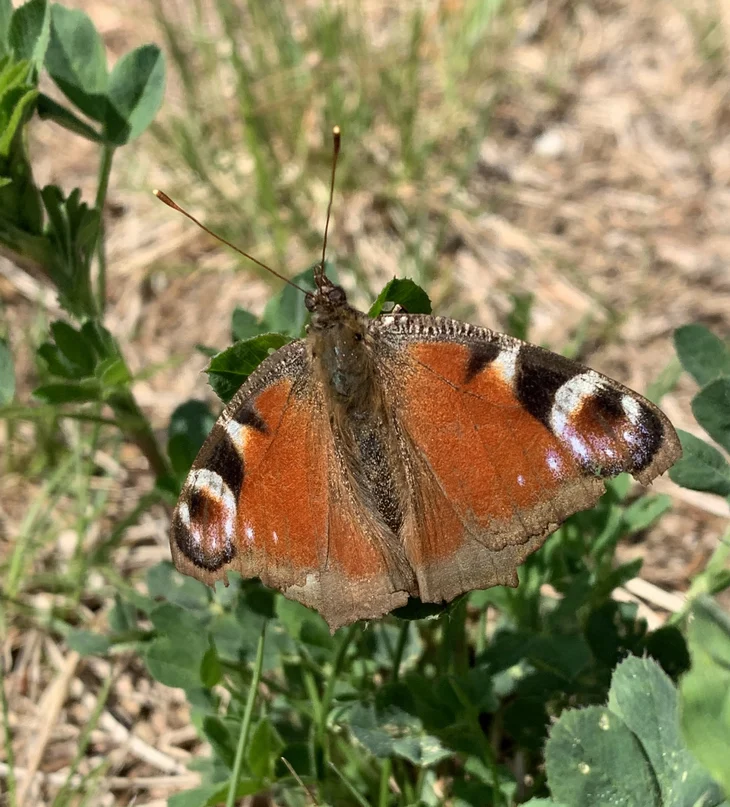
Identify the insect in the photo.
Aglais io
